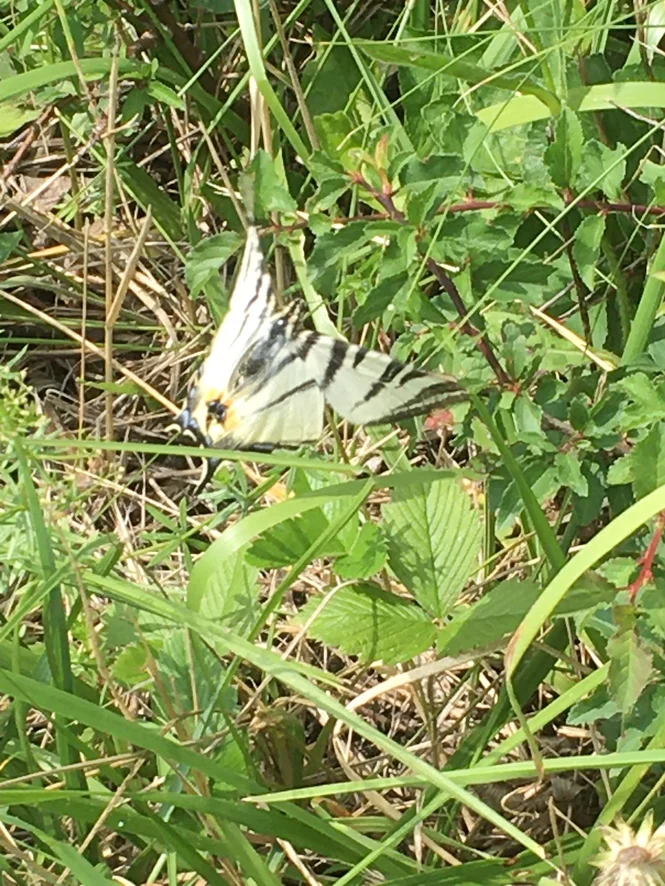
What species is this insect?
Iphiclides podalirius
